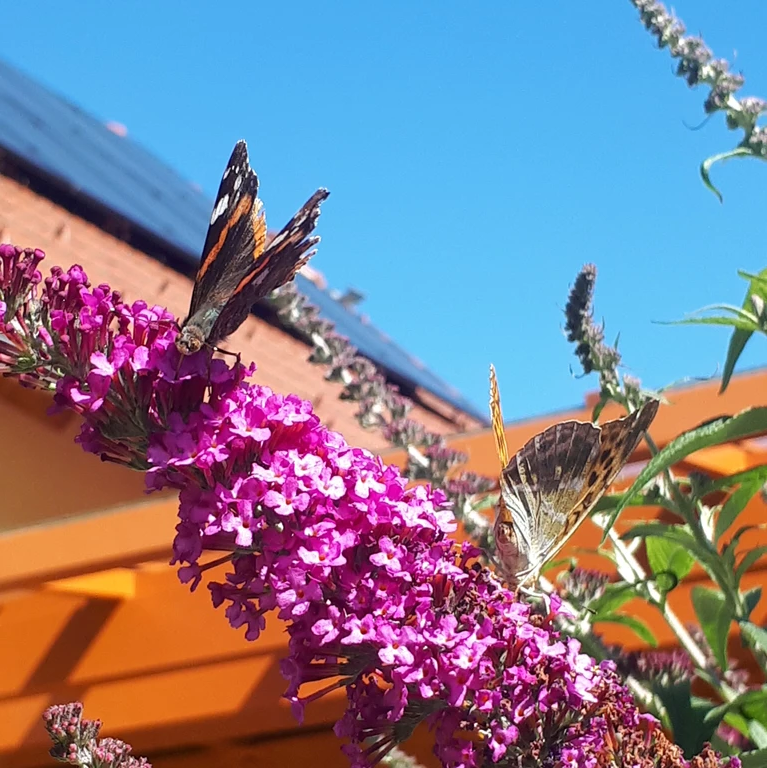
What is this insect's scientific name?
Vanessa atalanta
